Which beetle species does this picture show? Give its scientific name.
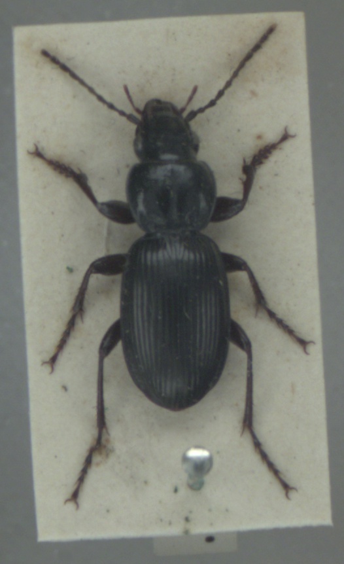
Pterostichus madidus
